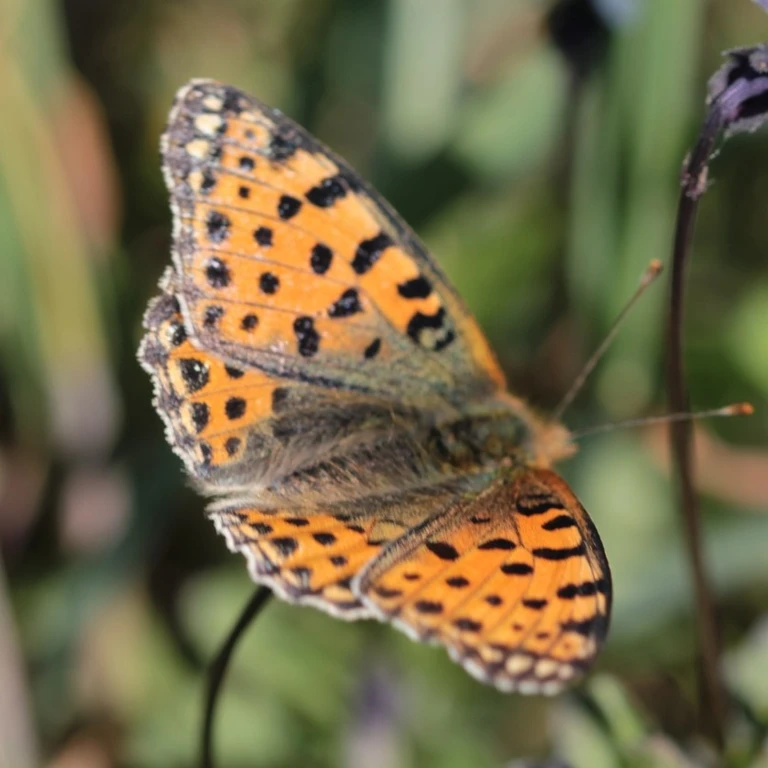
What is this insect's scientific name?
Issoria lathonia
